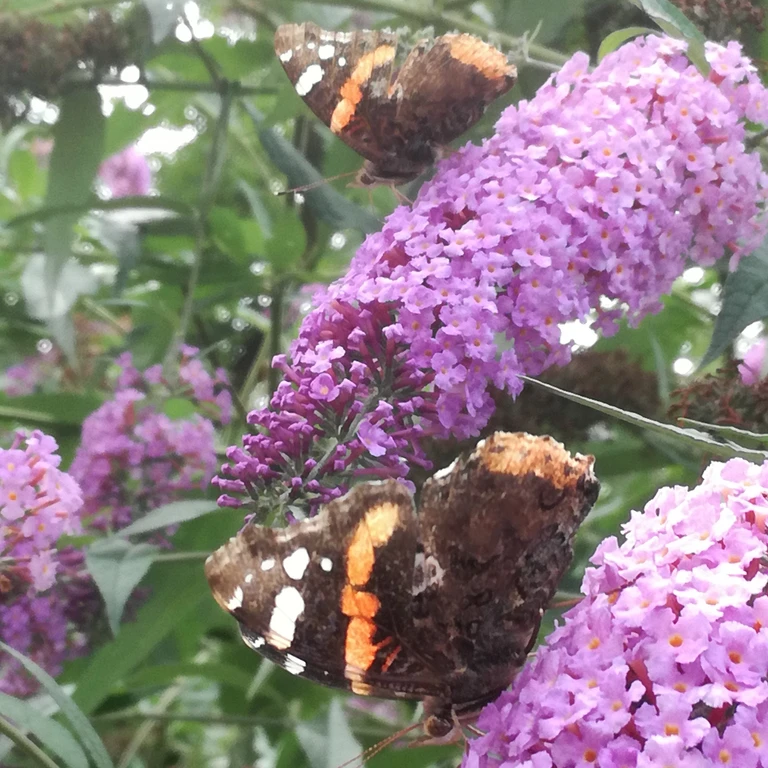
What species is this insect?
Vanessa atalanta
